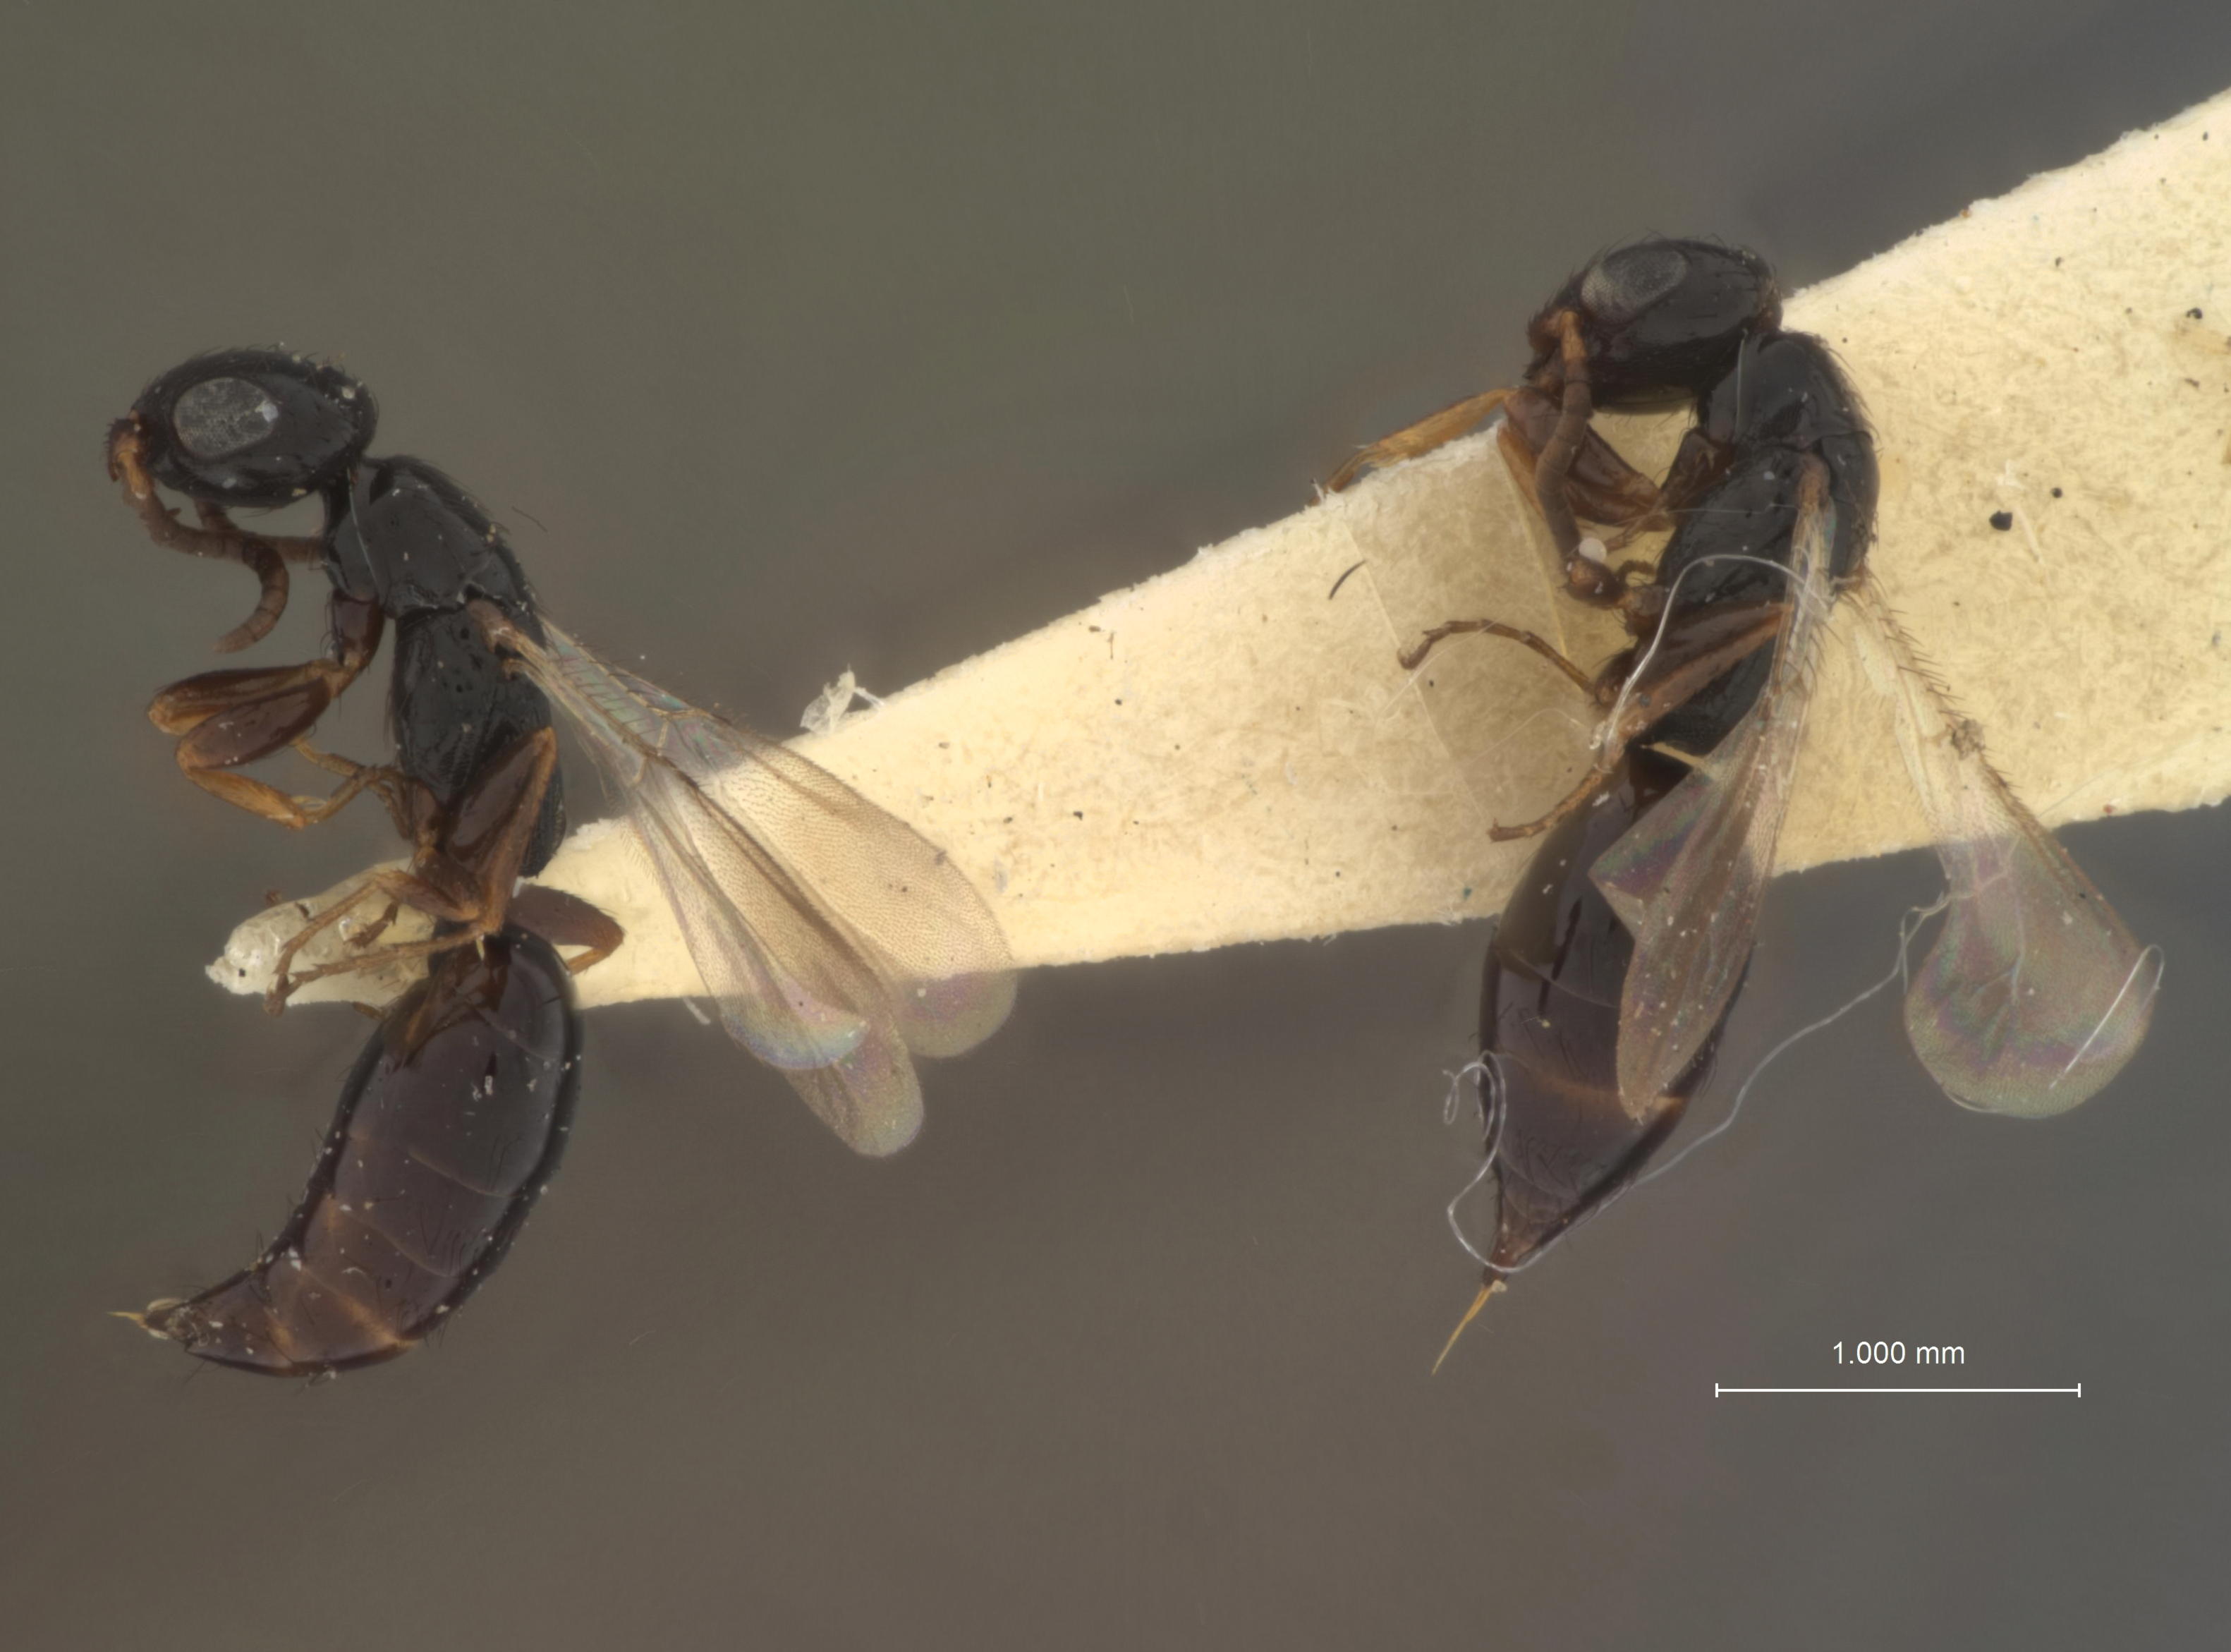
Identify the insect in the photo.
Laelius utilis
